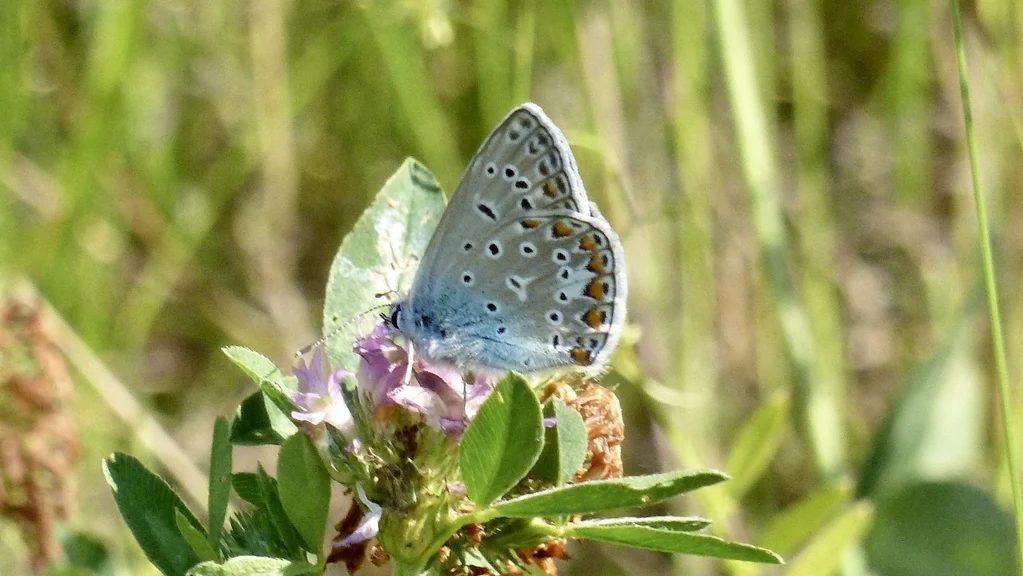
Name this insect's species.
Polyommatus icarus
